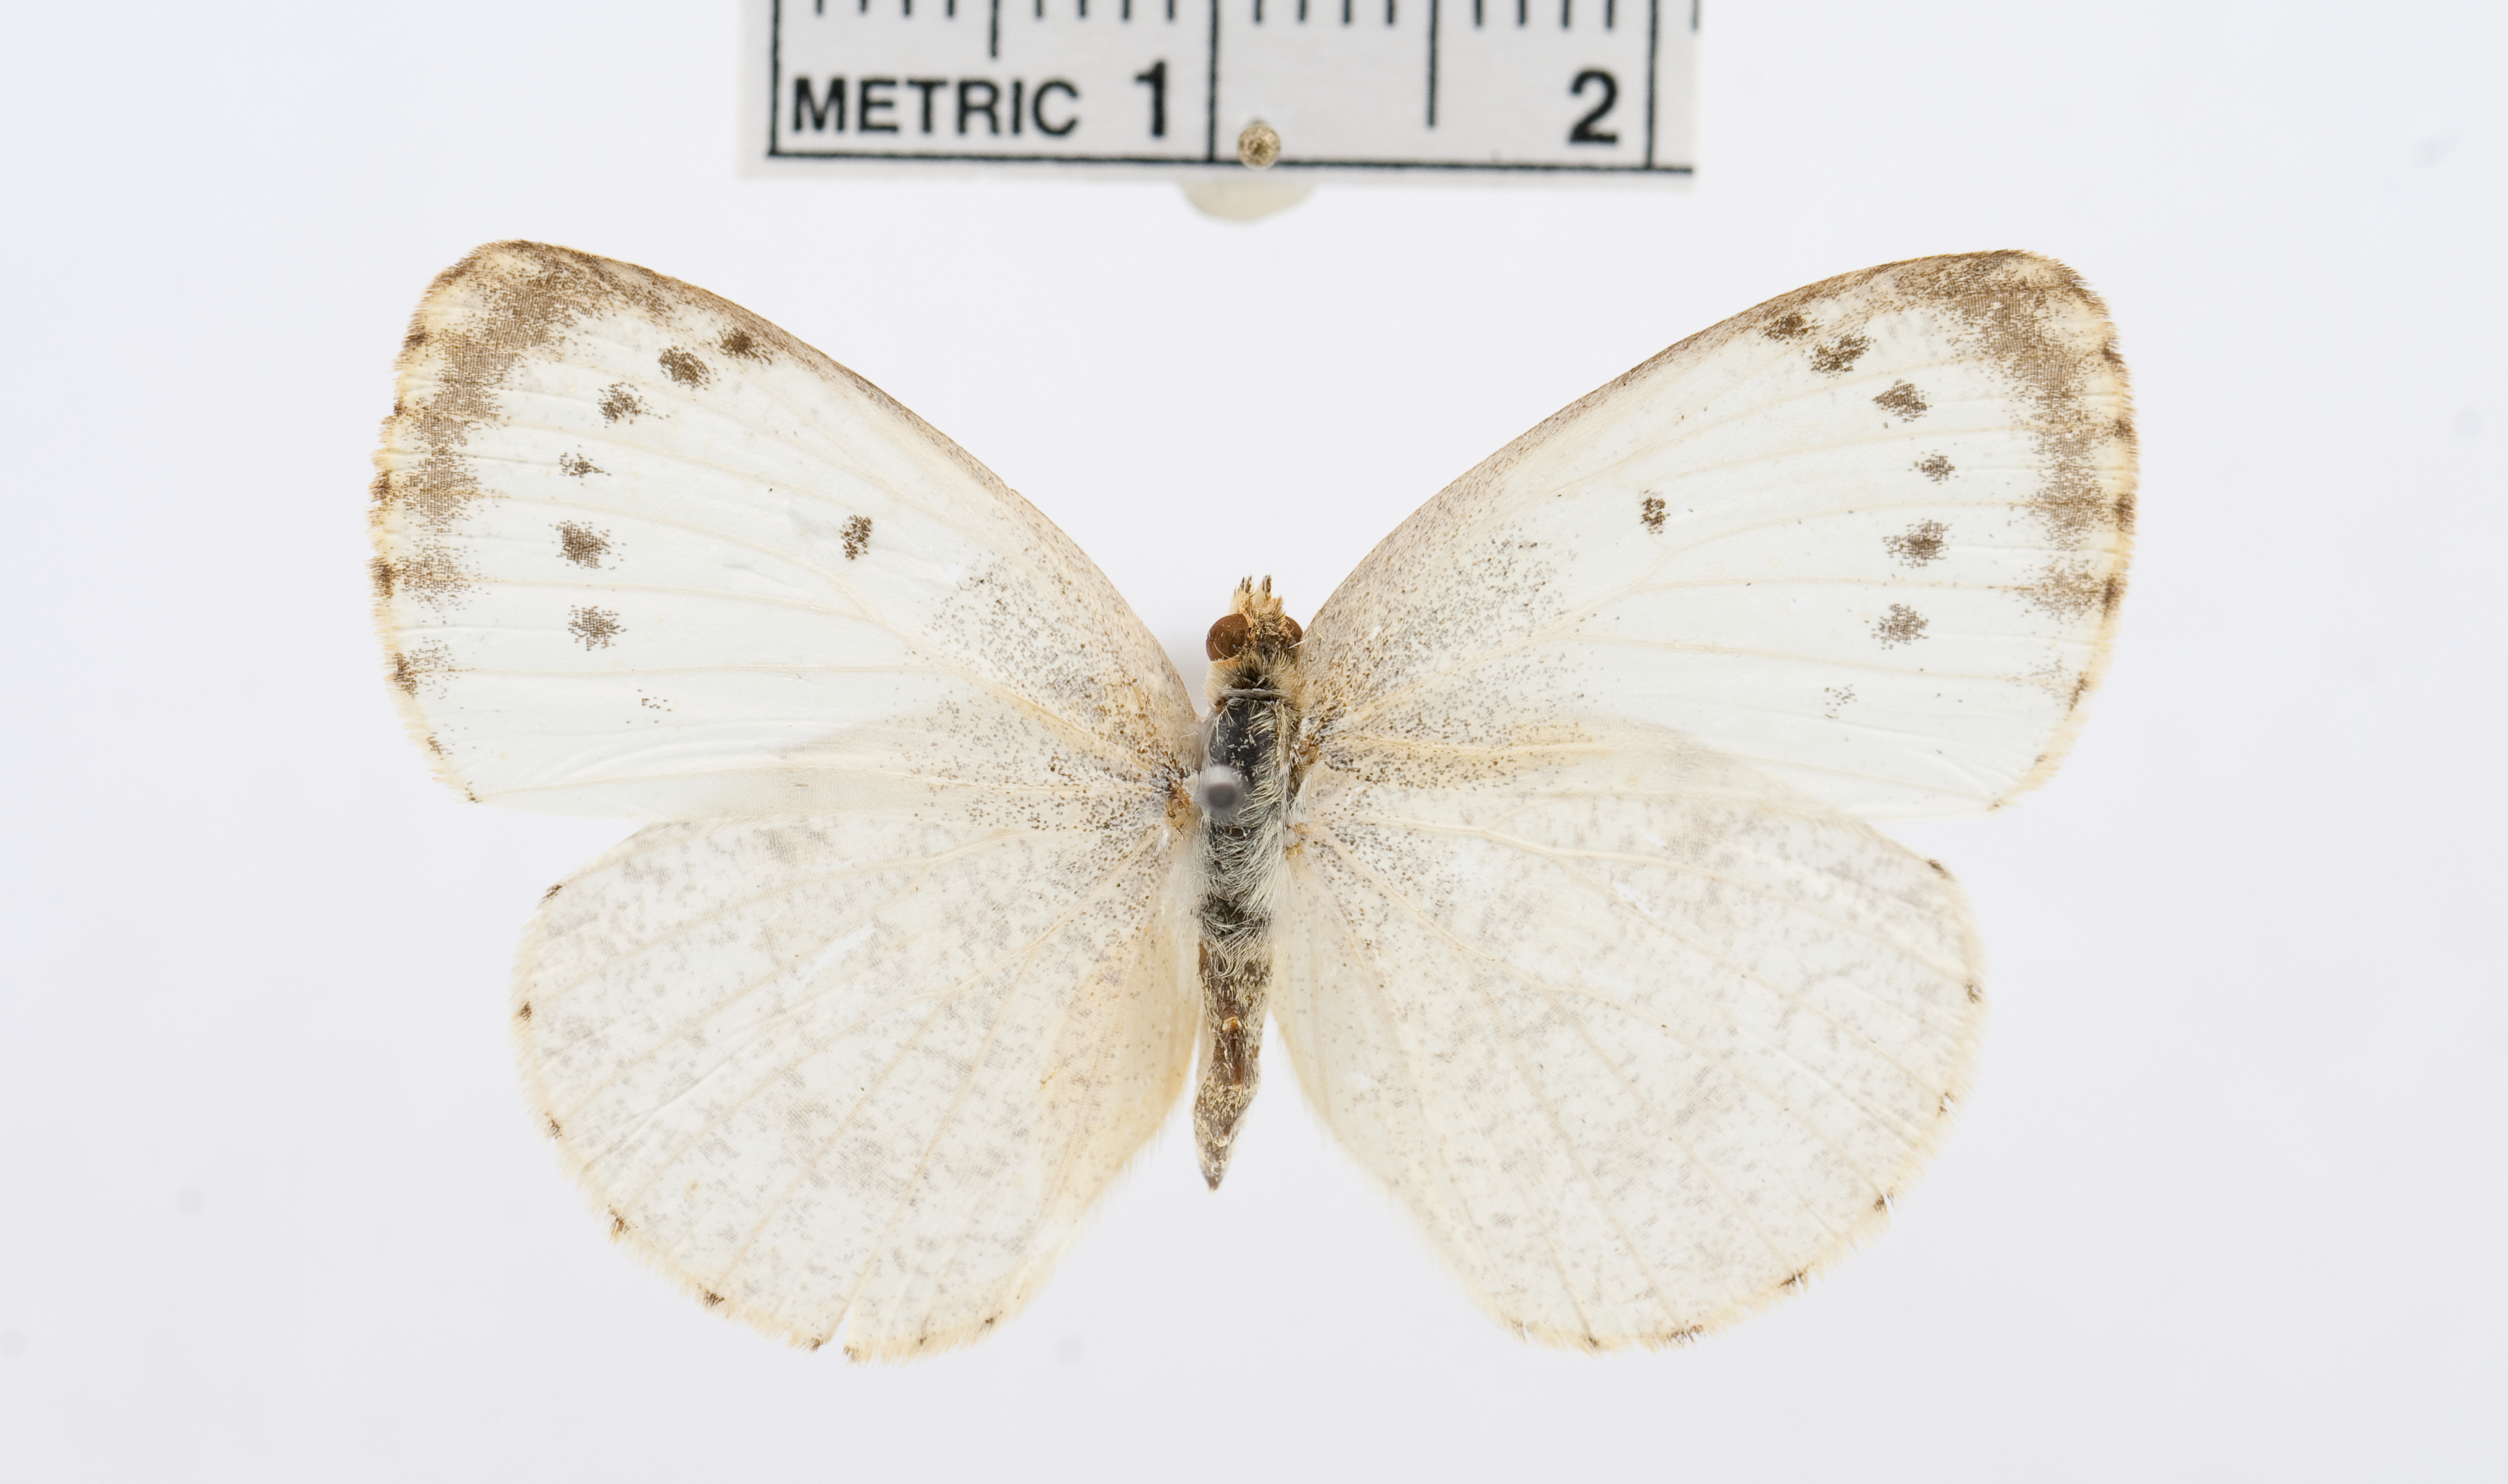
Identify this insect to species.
Colotis venosa
